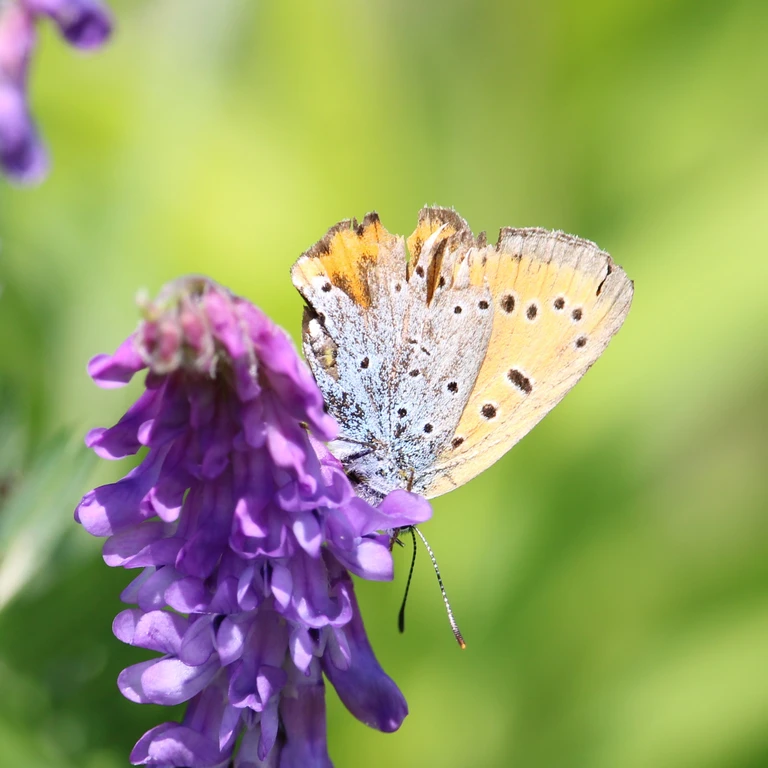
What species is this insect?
Lycaena dispar
